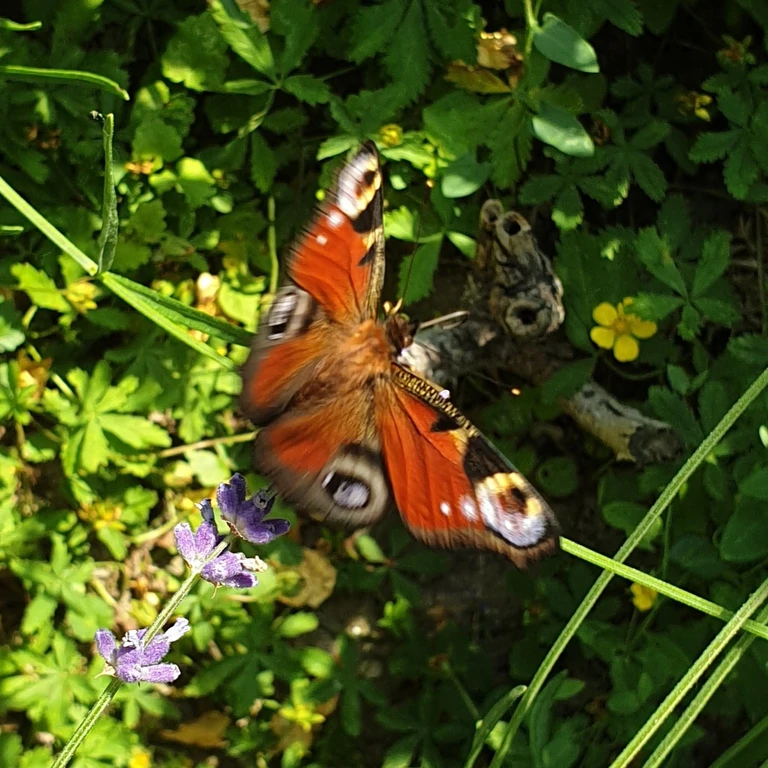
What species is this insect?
Aglais io
